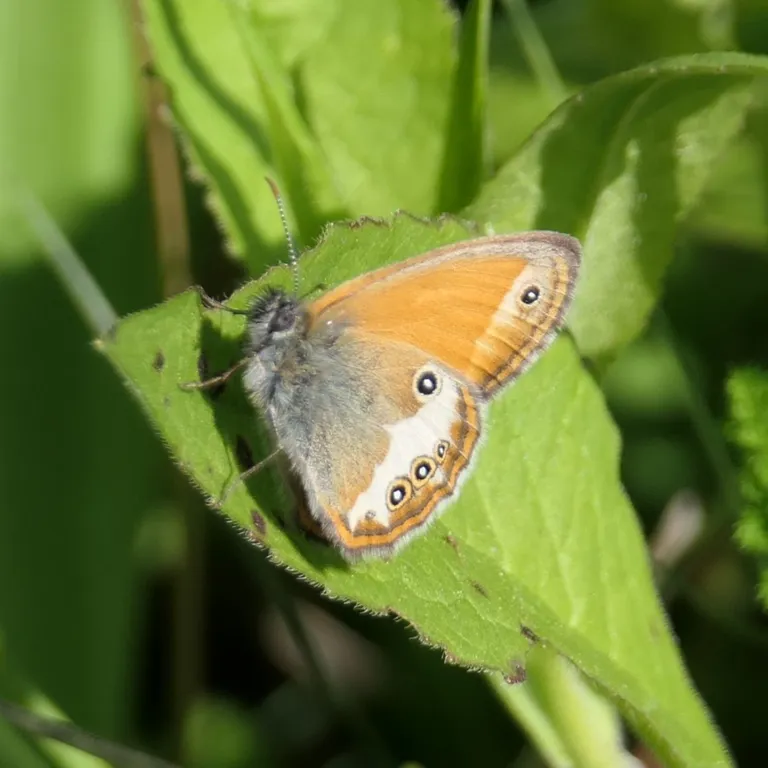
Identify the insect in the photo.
Coenonympha arcania
